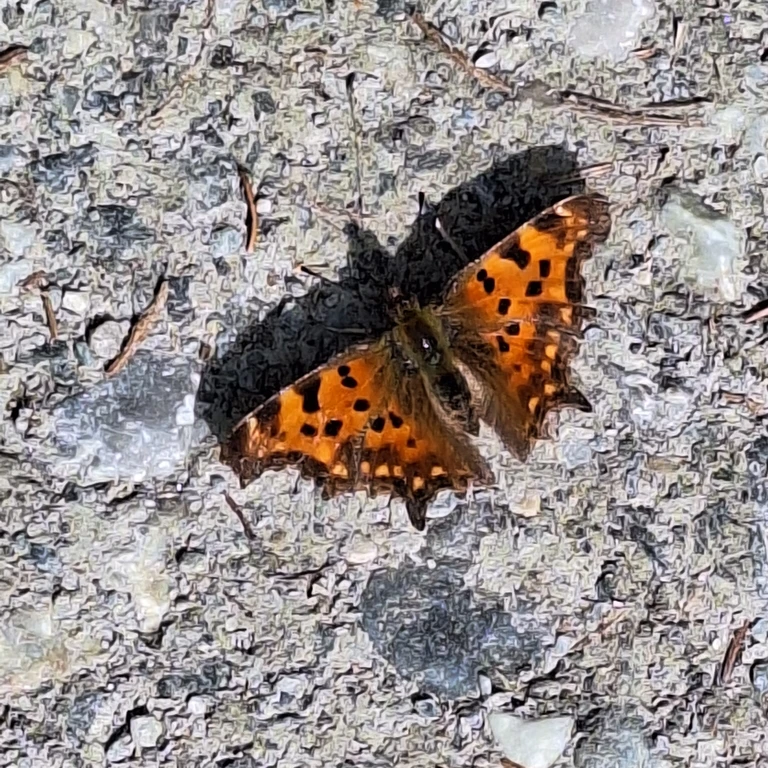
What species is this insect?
Polygonia c-album
